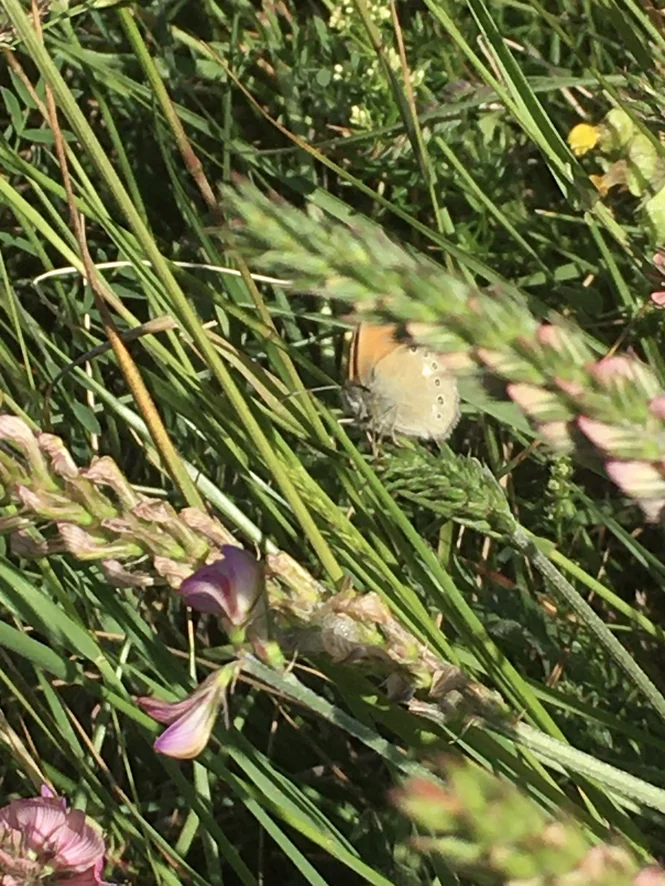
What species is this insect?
Coenonympha glycerion (also Coenonympha iphis)
